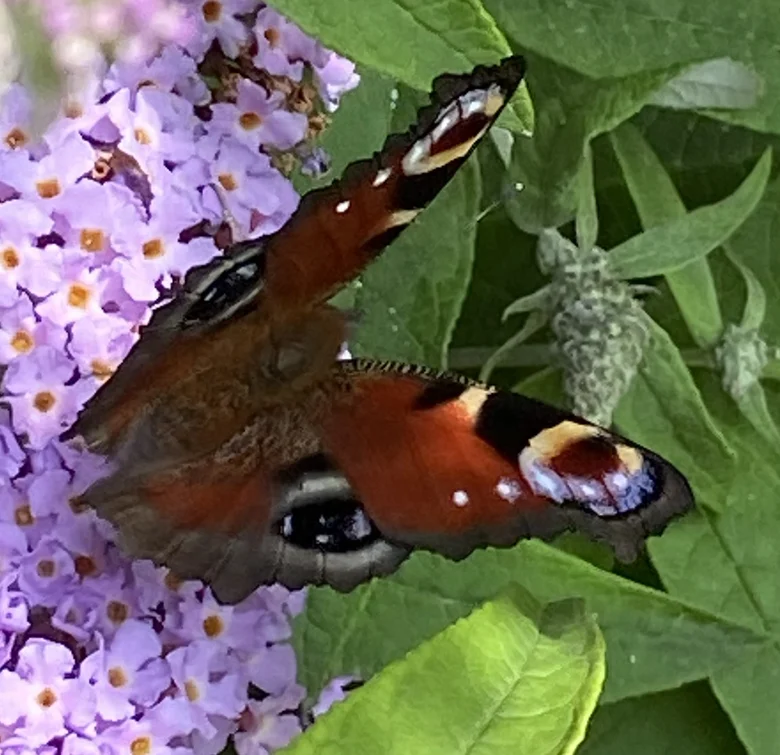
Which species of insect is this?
Aglais io
